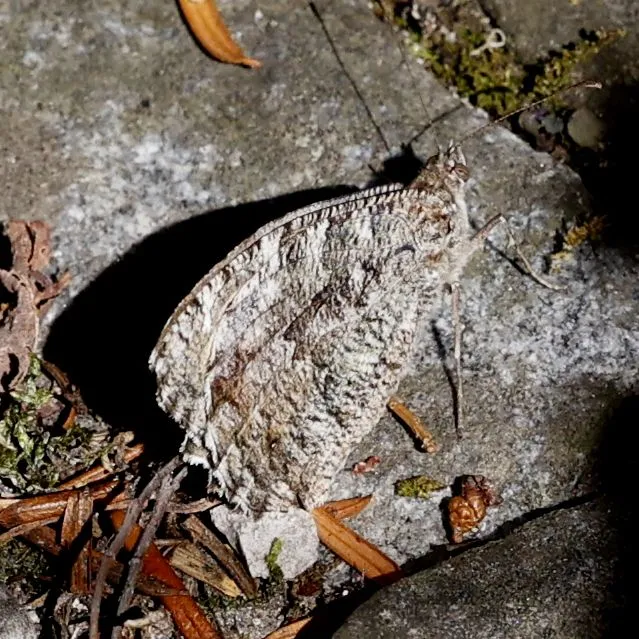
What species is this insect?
Hipparchia semele
